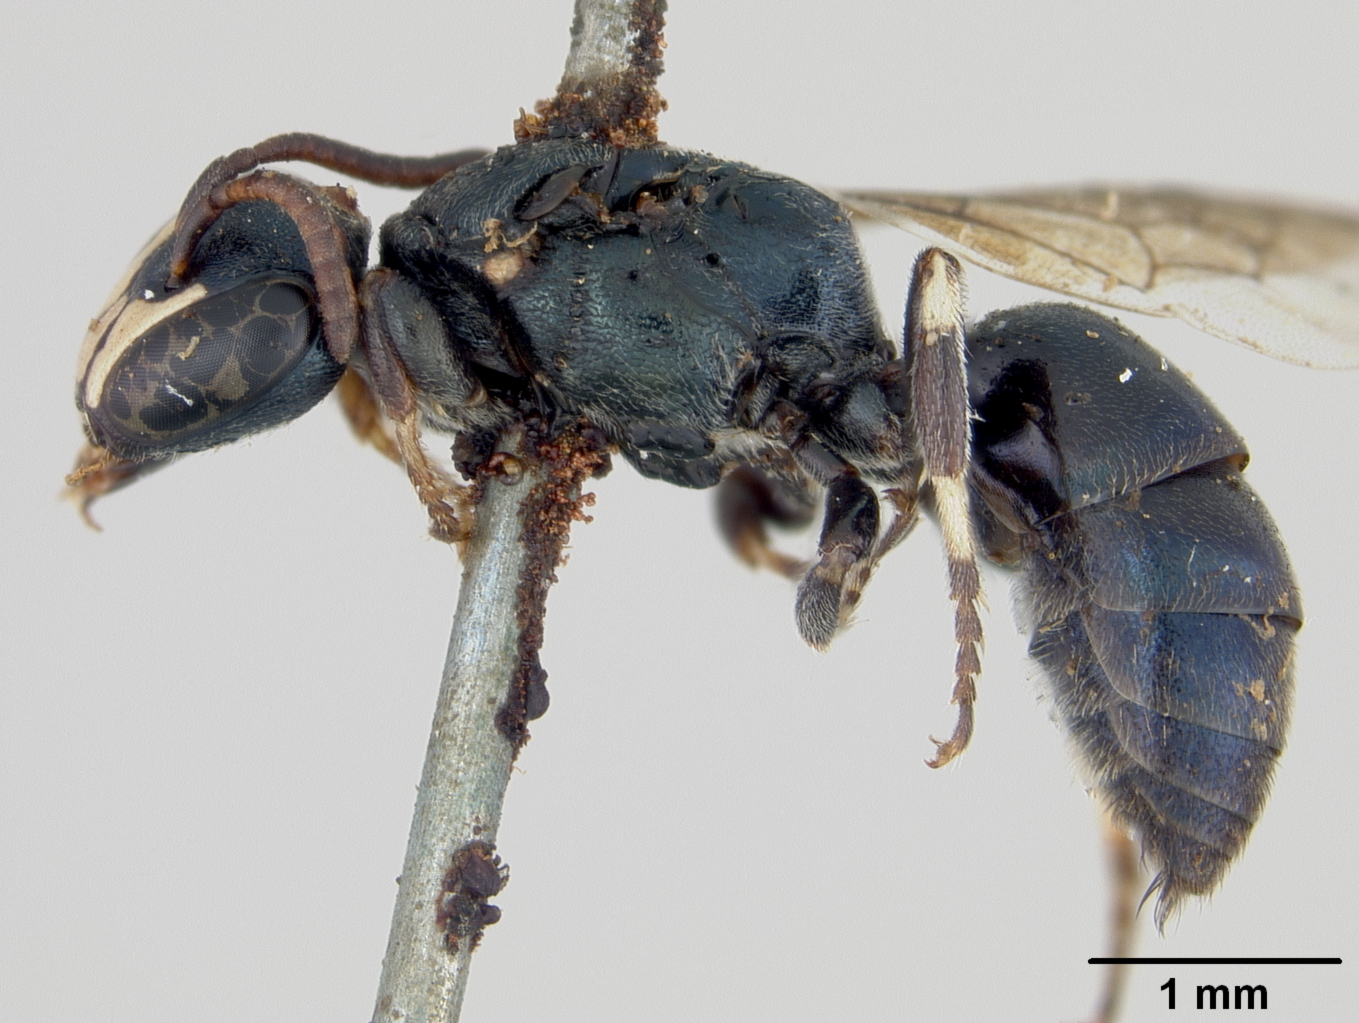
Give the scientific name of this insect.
Prosopis worcesteri
